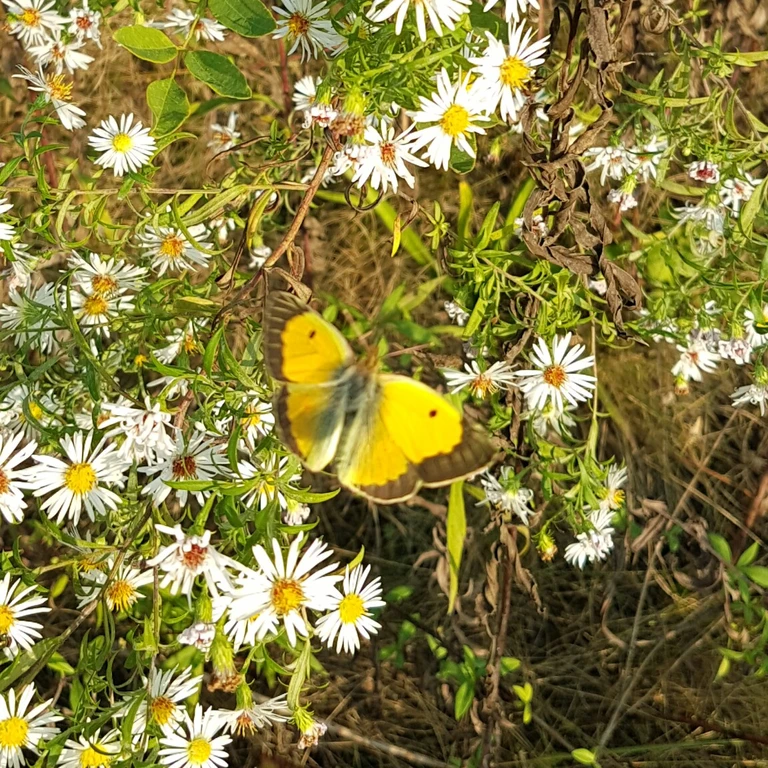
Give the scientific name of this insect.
Colias croceus
